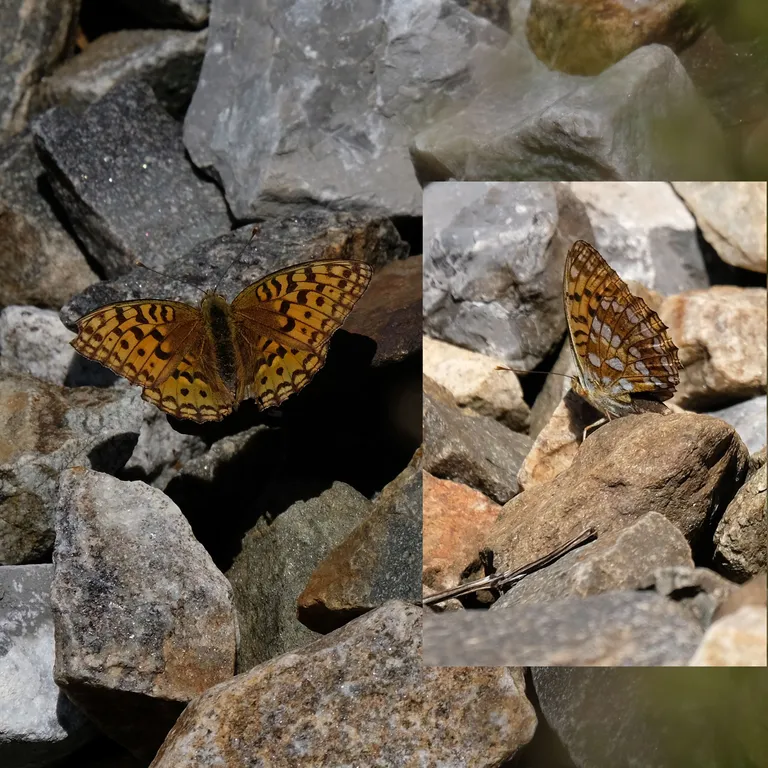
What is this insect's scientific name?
Fabriciana adippe
